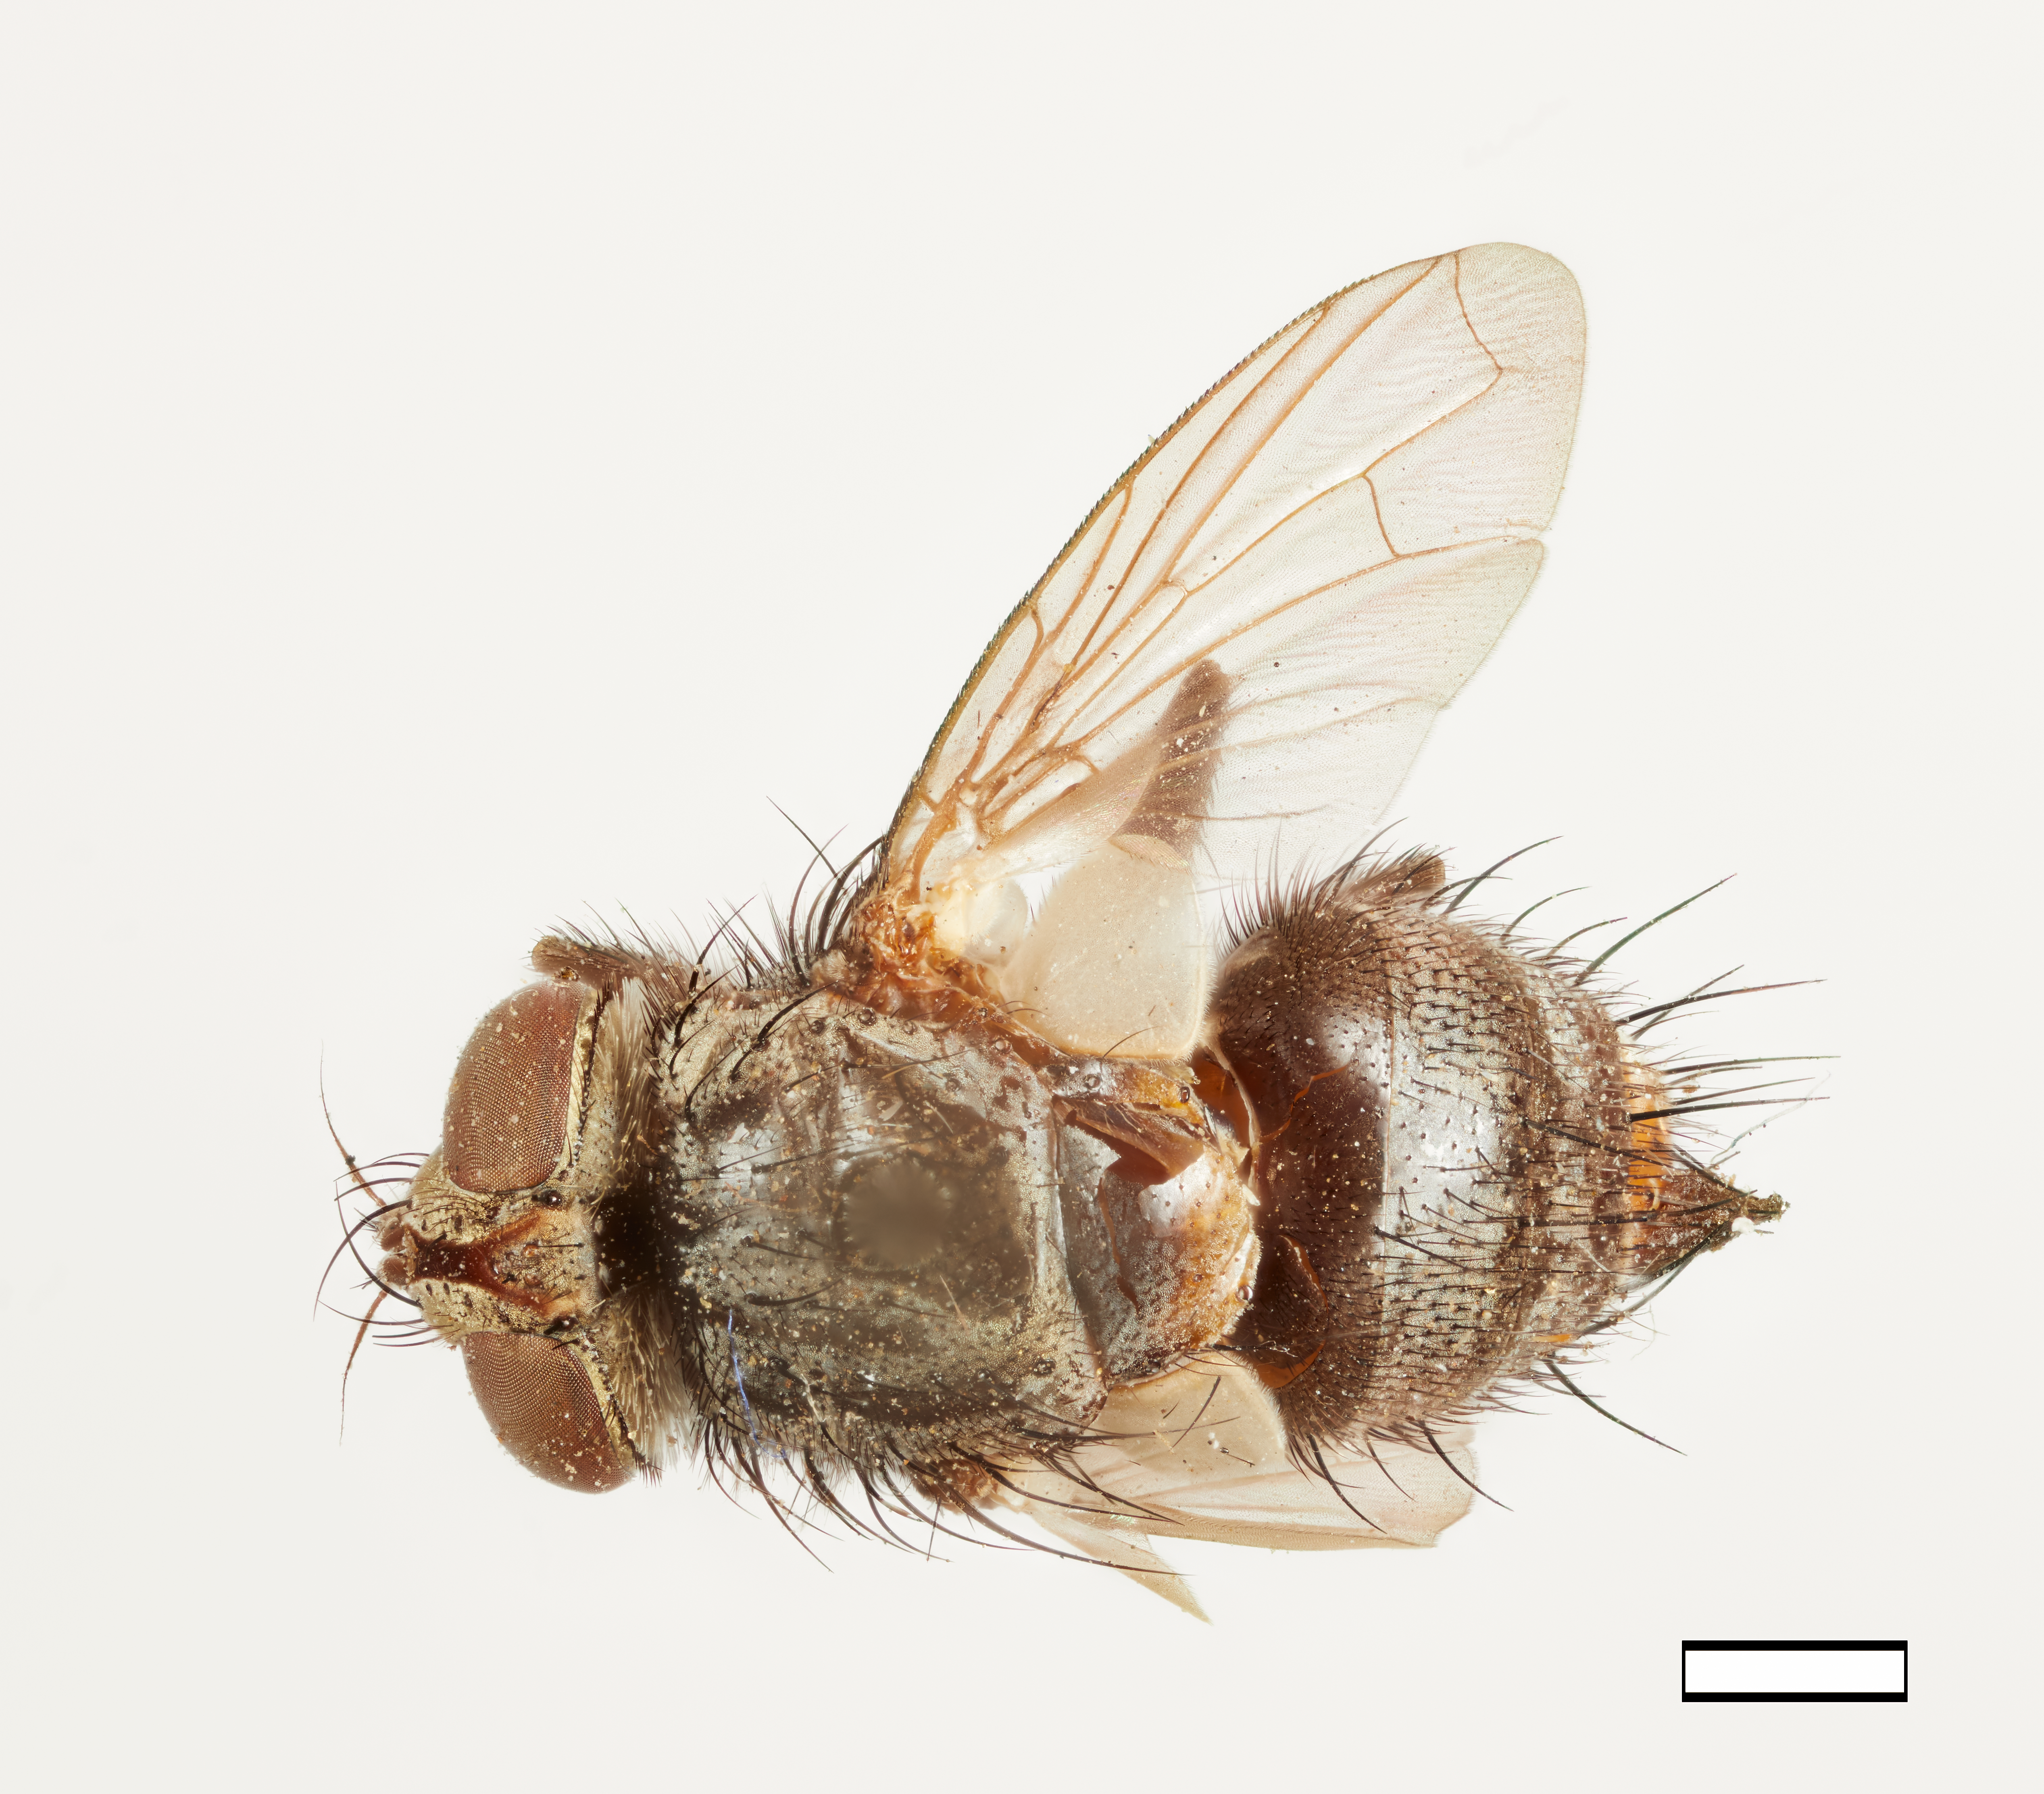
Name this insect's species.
Sturmia phyciodis
